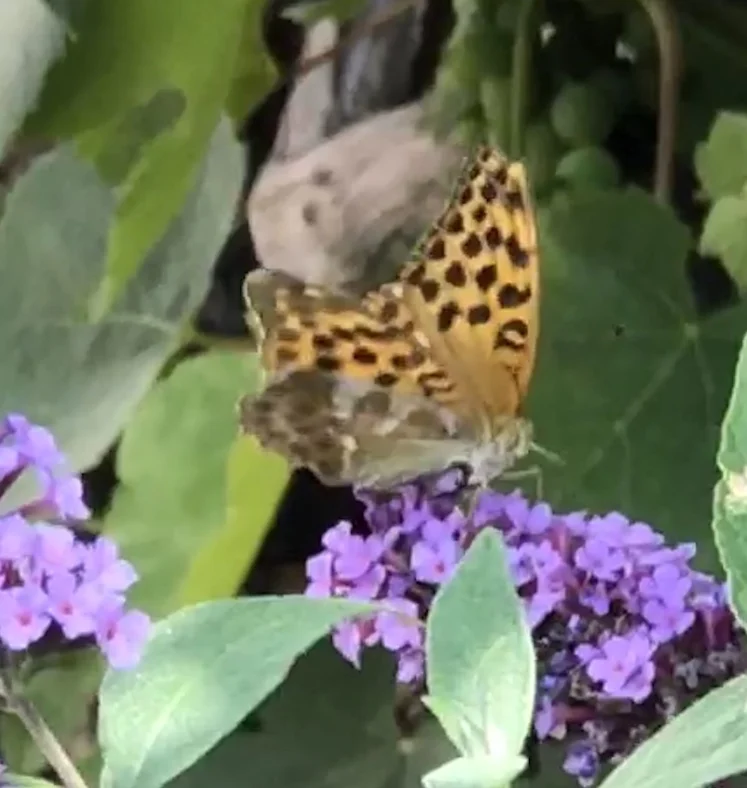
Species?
Argynnis paphia
